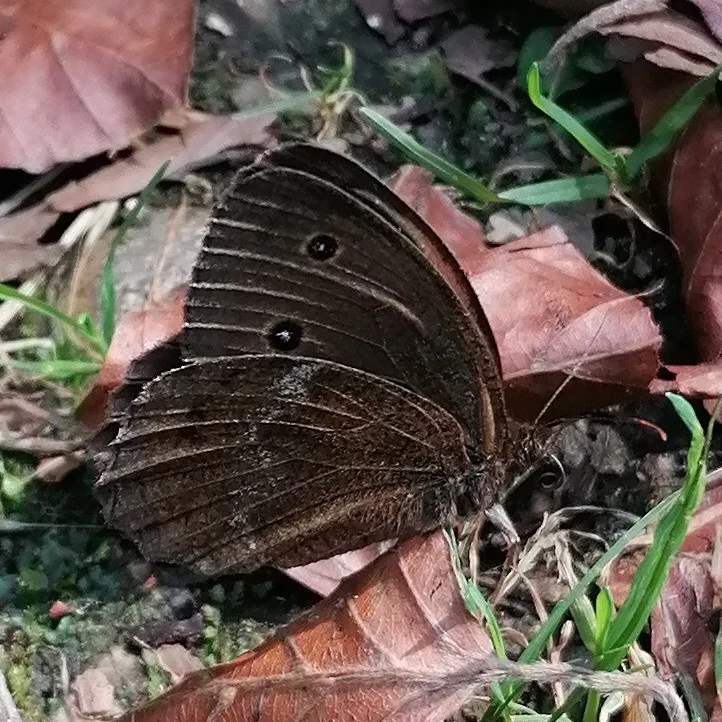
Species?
Minois dryas
